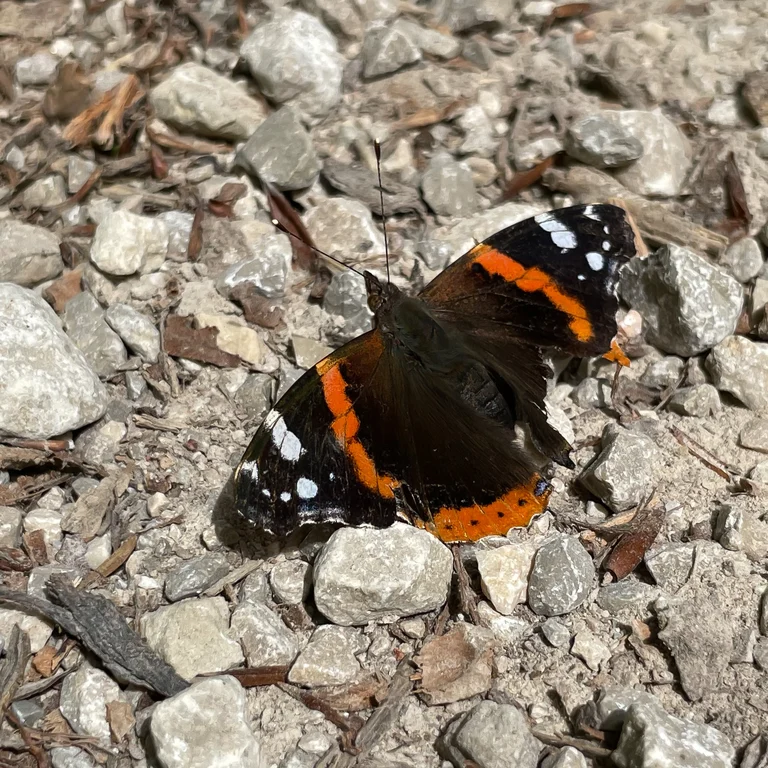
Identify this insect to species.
Vanessa atalanta
